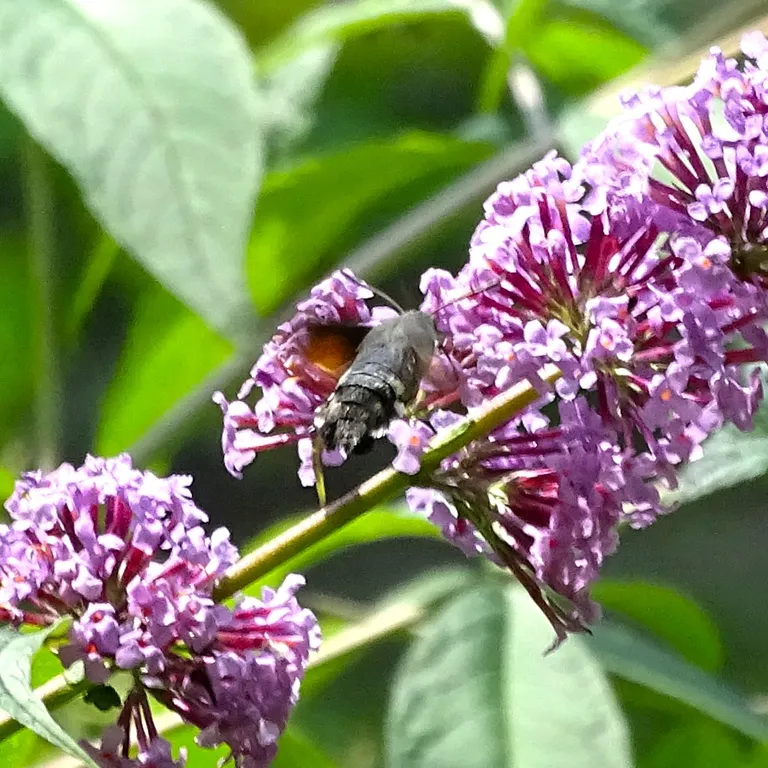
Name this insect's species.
Macroglossum stellatarum
